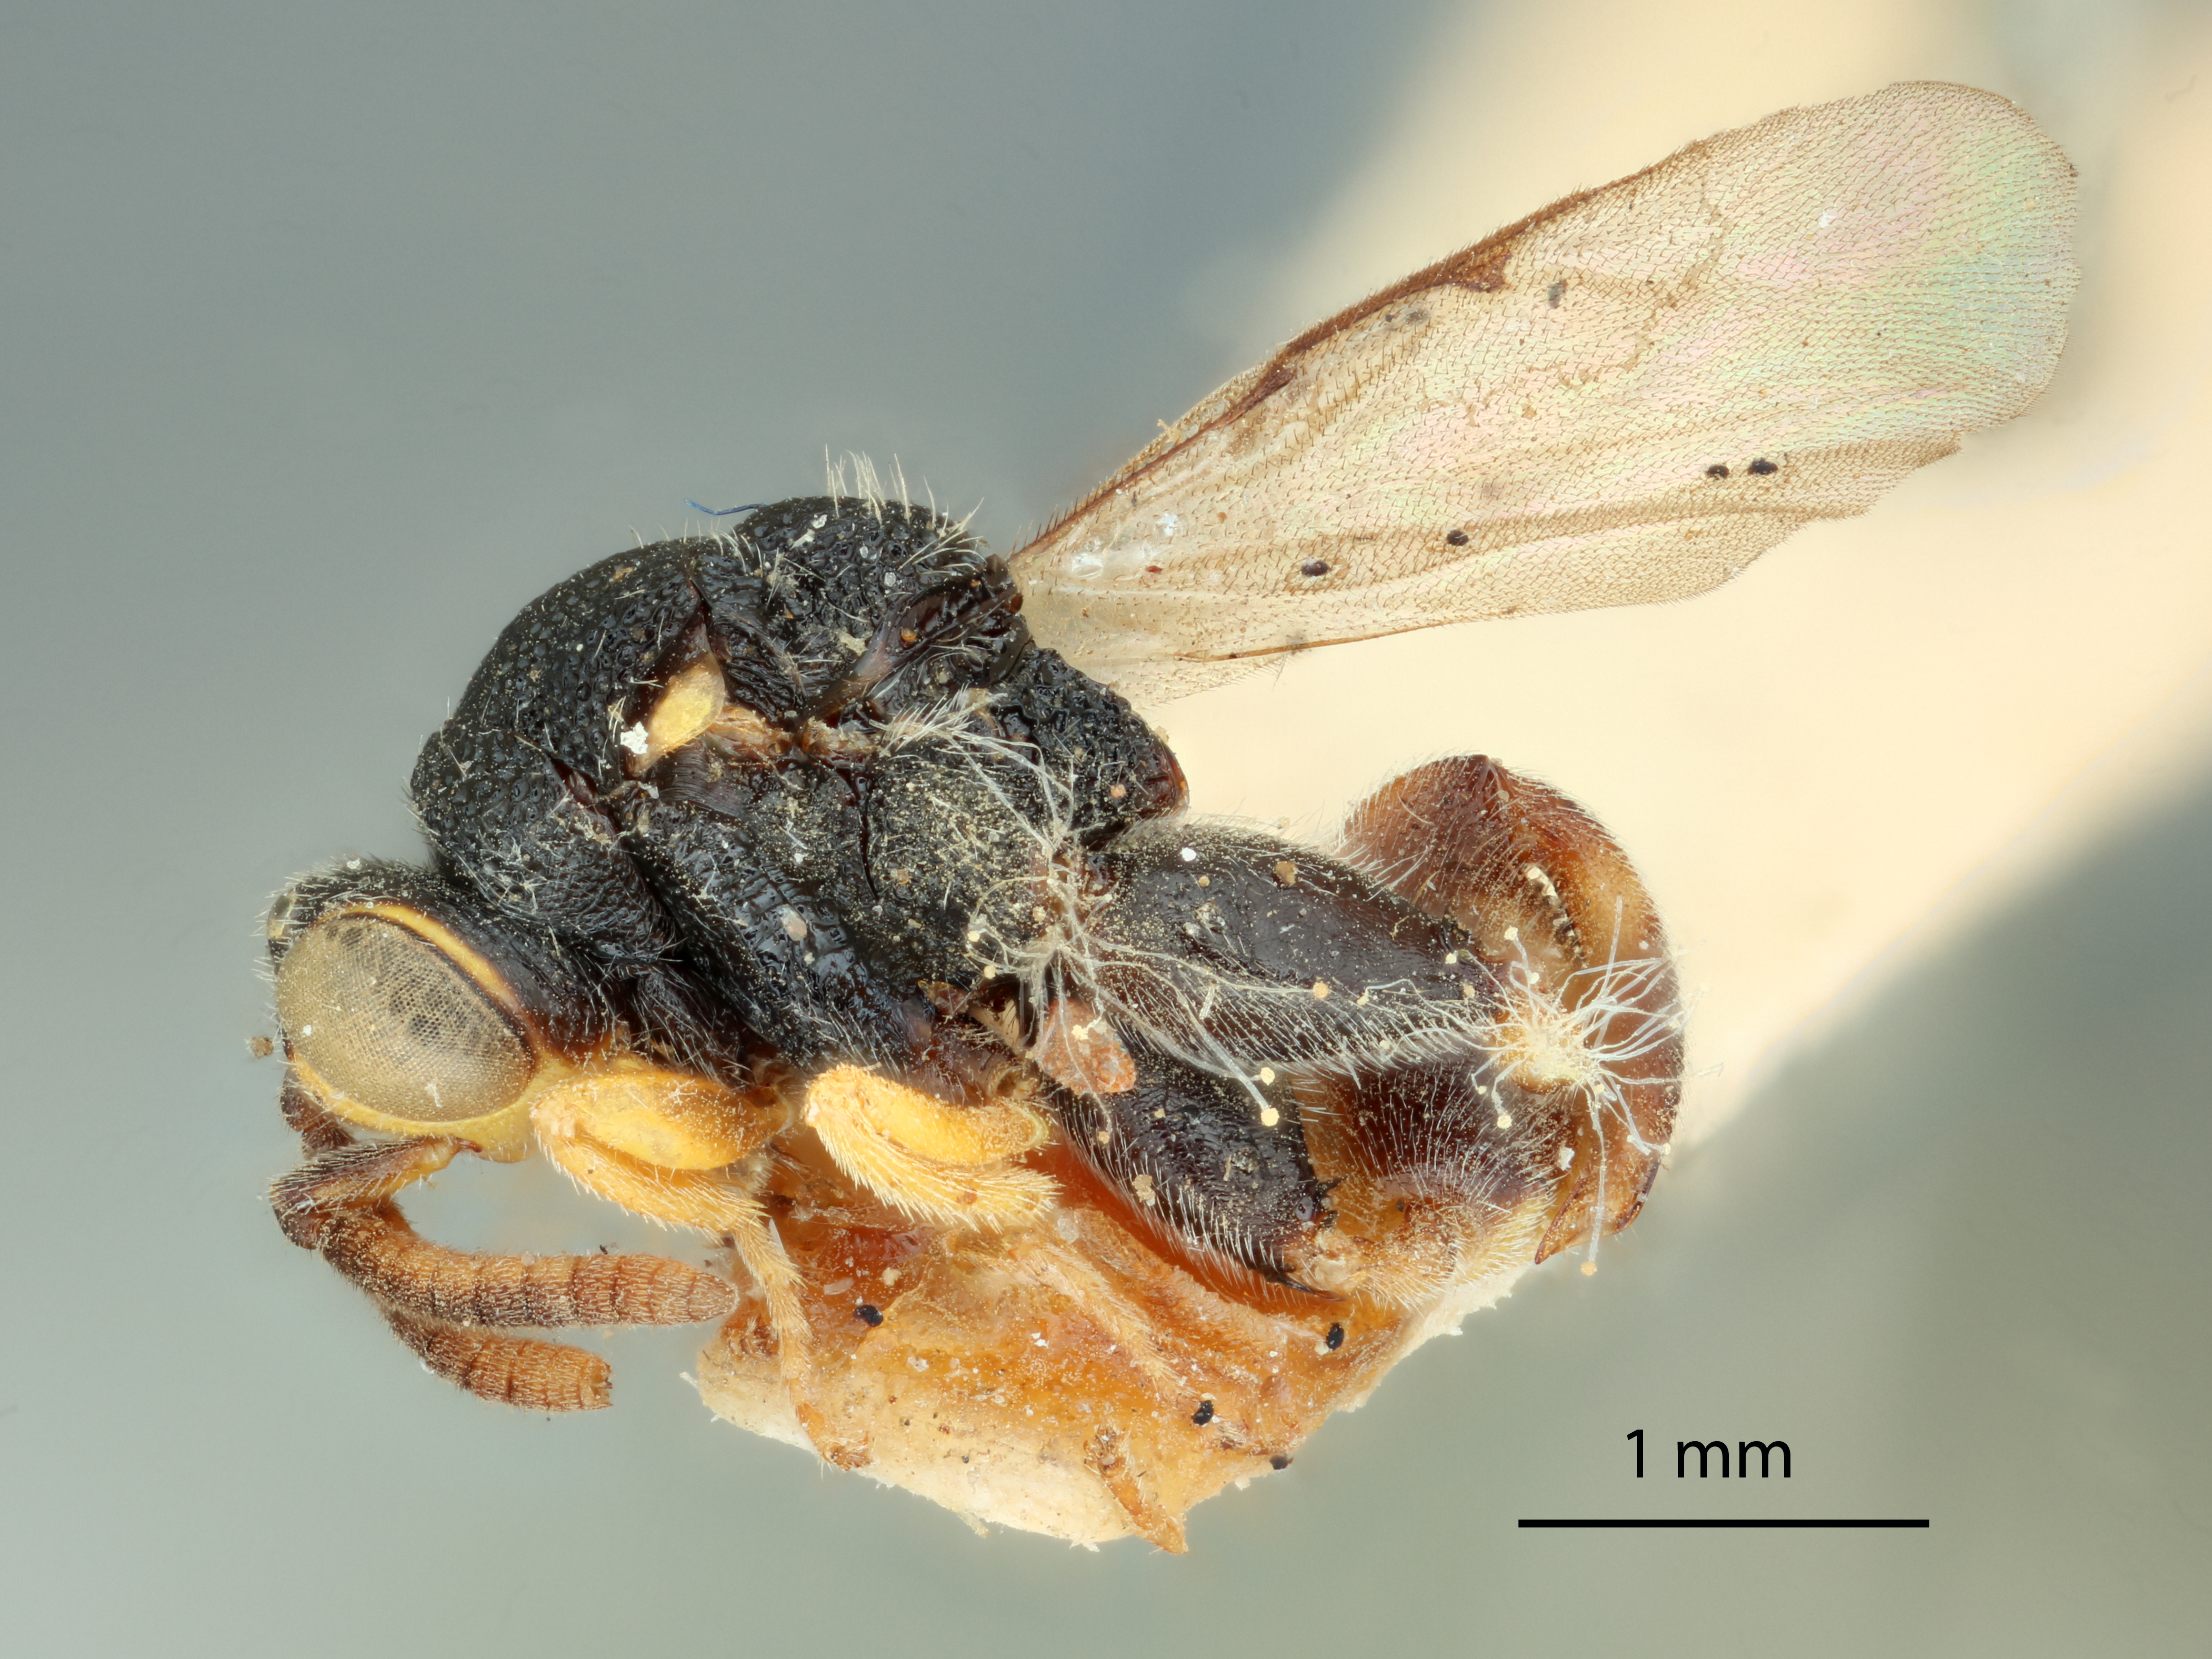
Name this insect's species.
Chalcis flavipes
